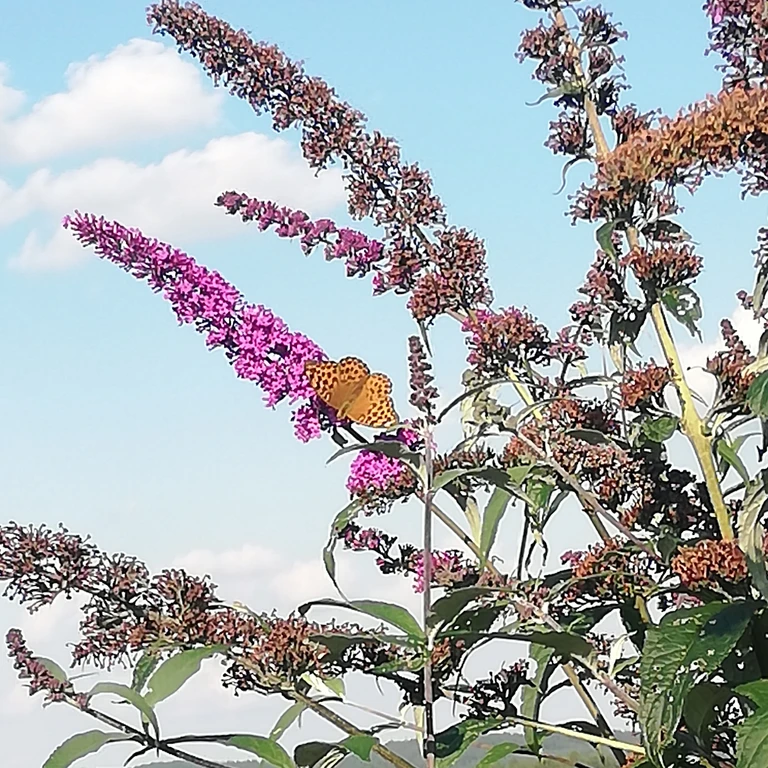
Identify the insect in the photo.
Argynnis paphia
